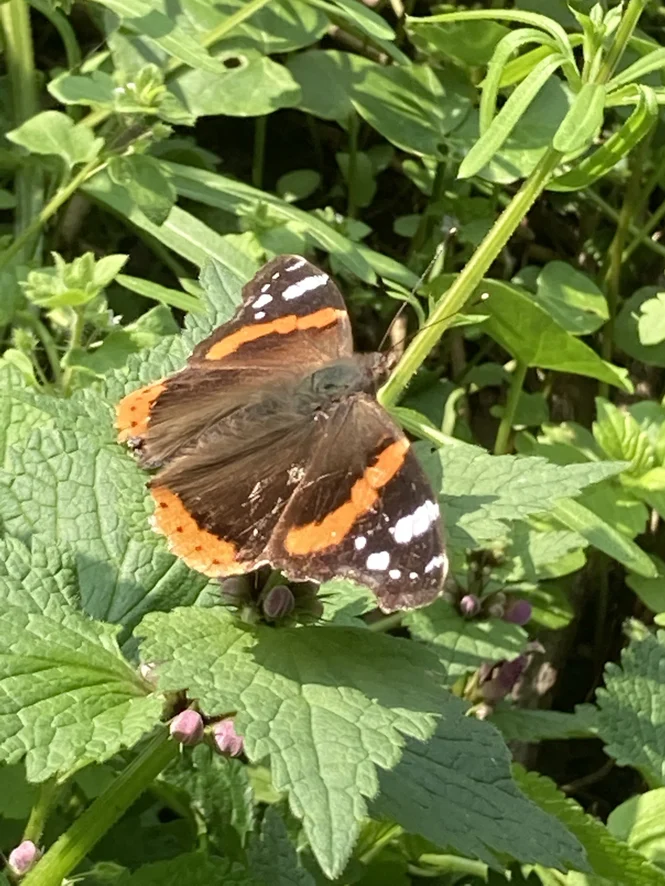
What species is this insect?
Vanessa atalanta
